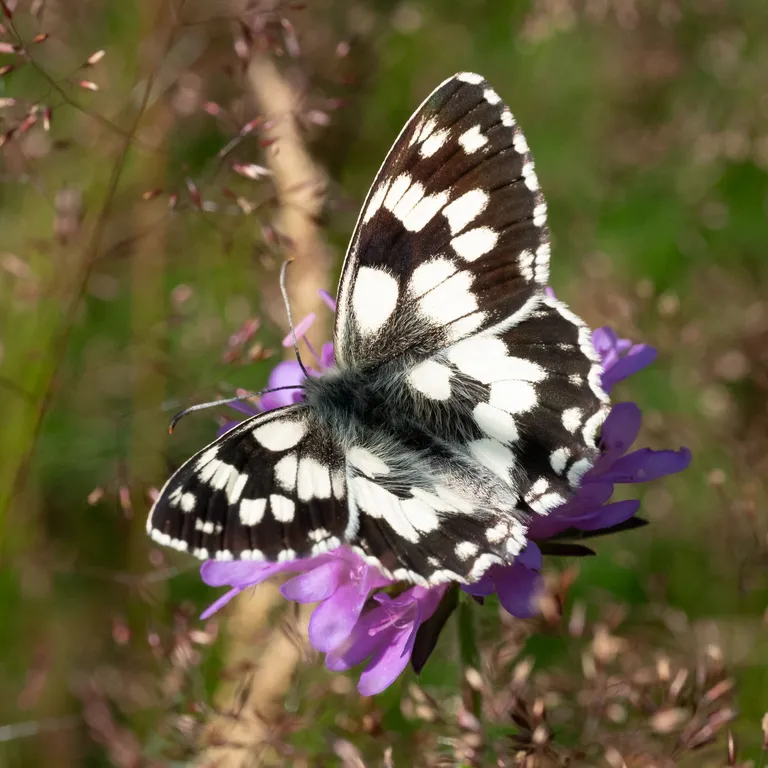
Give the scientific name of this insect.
Melanargia galathea
